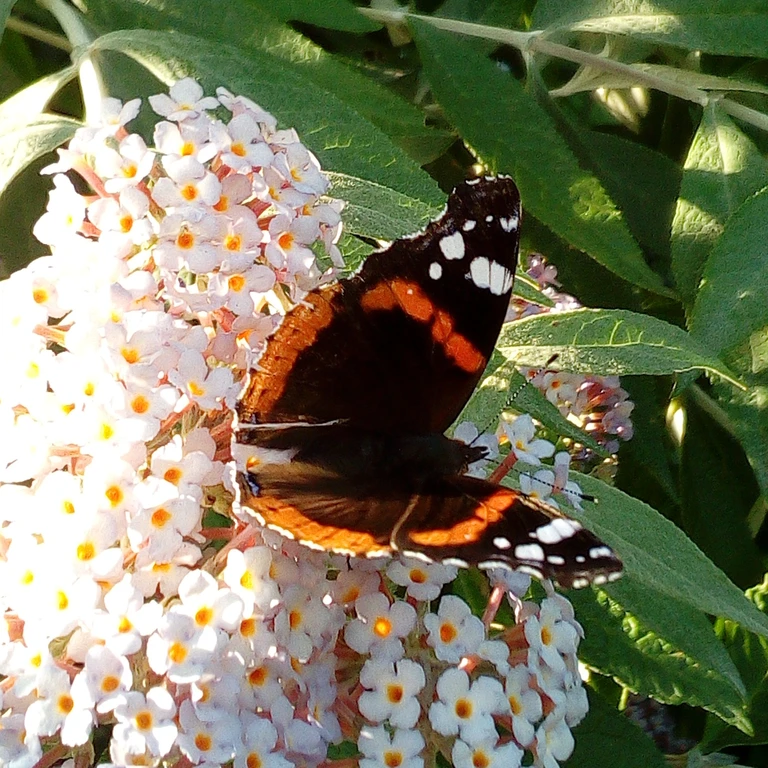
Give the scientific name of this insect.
Vanessa atalanta
